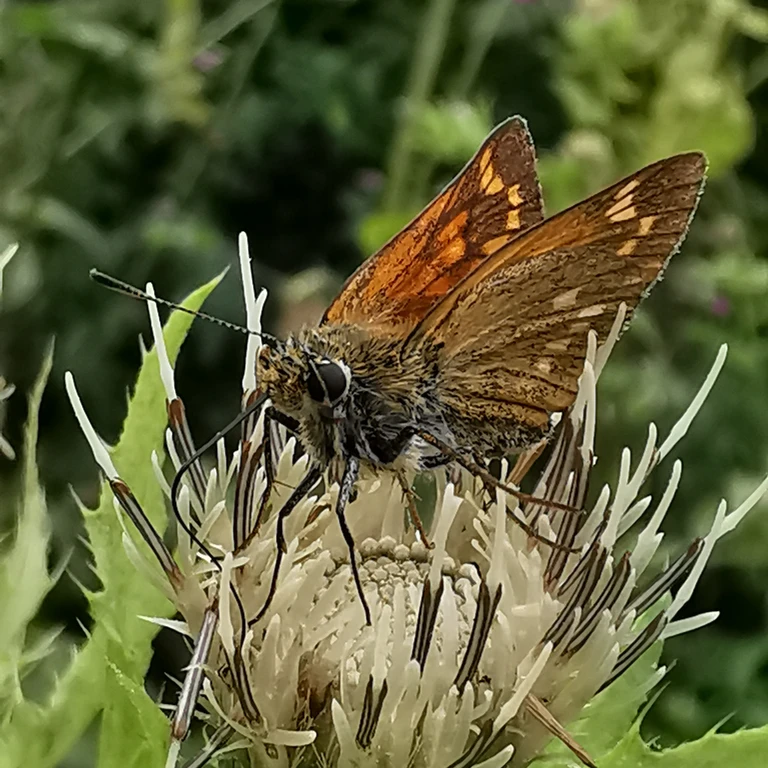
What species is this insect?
Ochlodes sylvanus (also Ochlodes venata)
